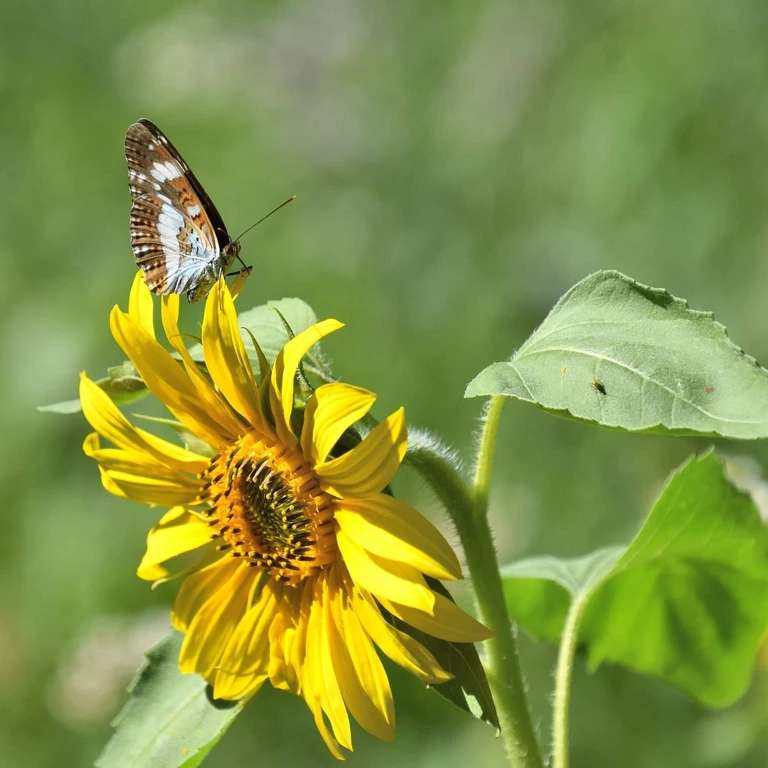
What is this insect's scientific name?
Limenitis camilla (also Ladoga camilla)
